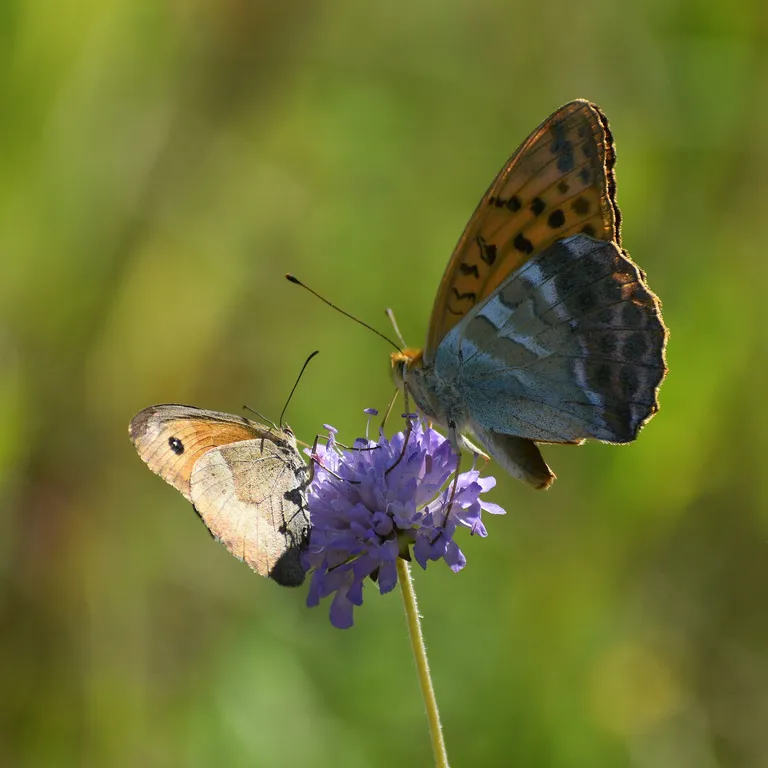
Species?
Maniola jurtina
